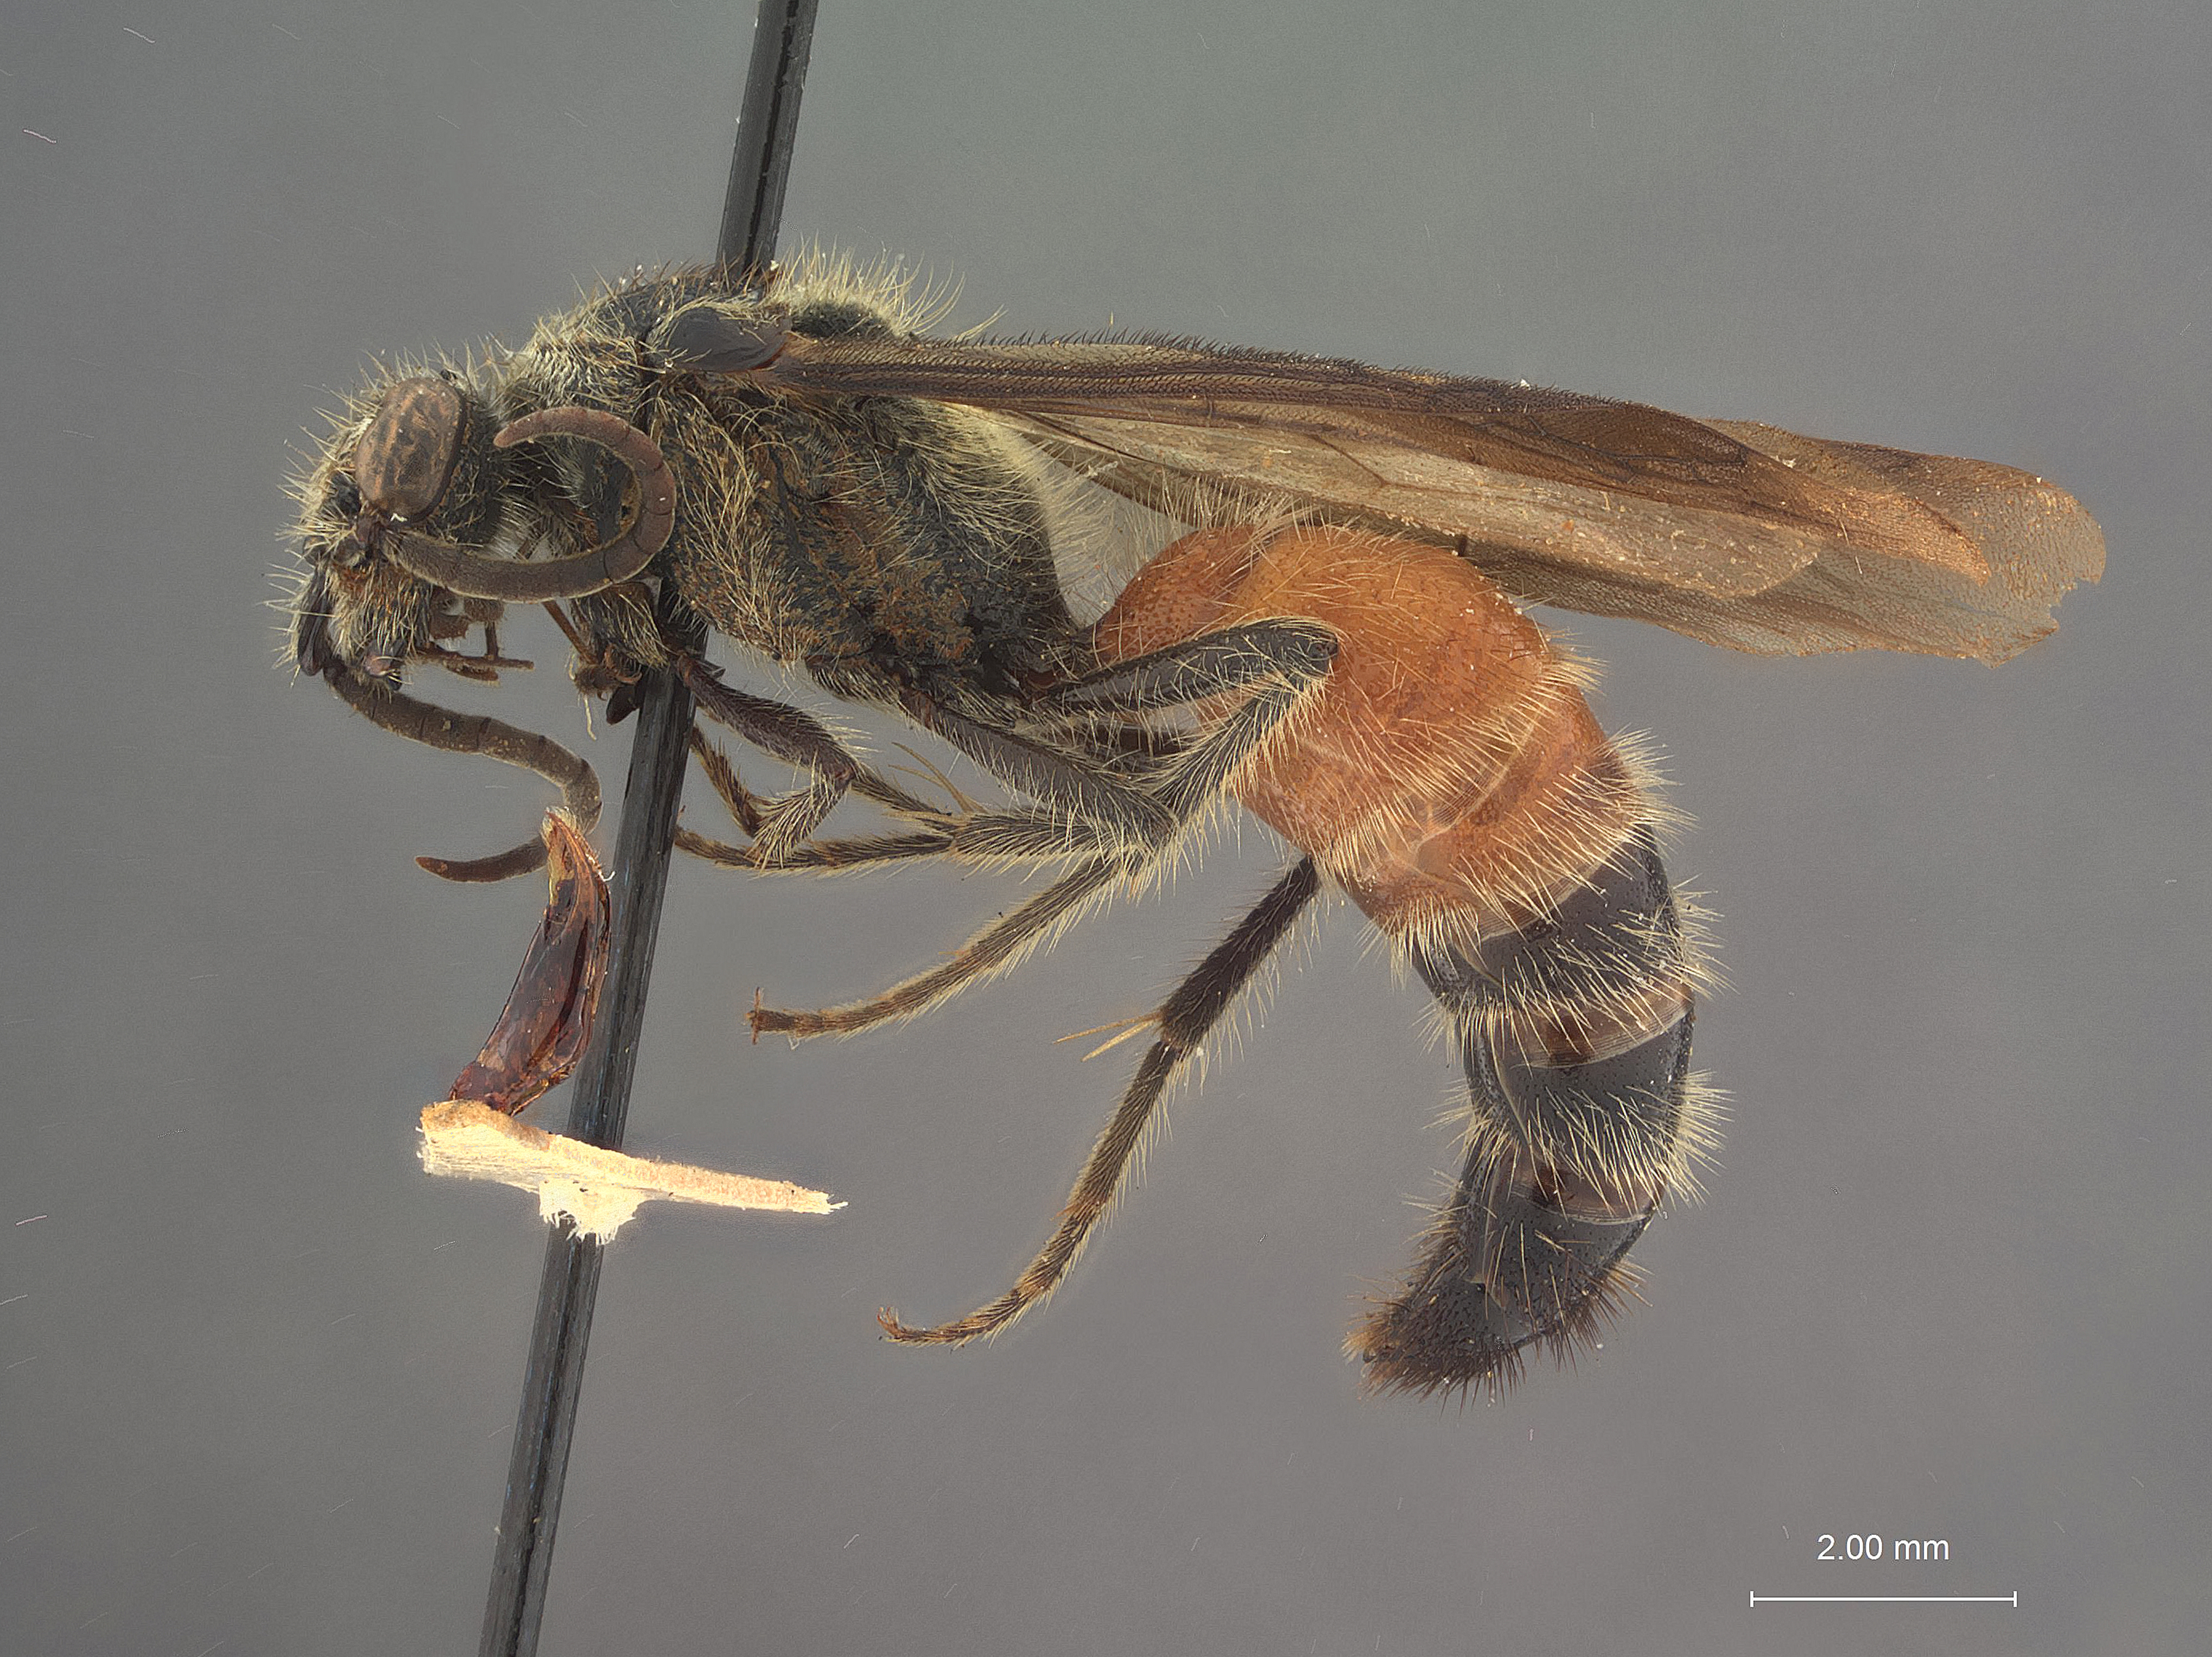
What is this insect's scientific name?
Timulla ira
